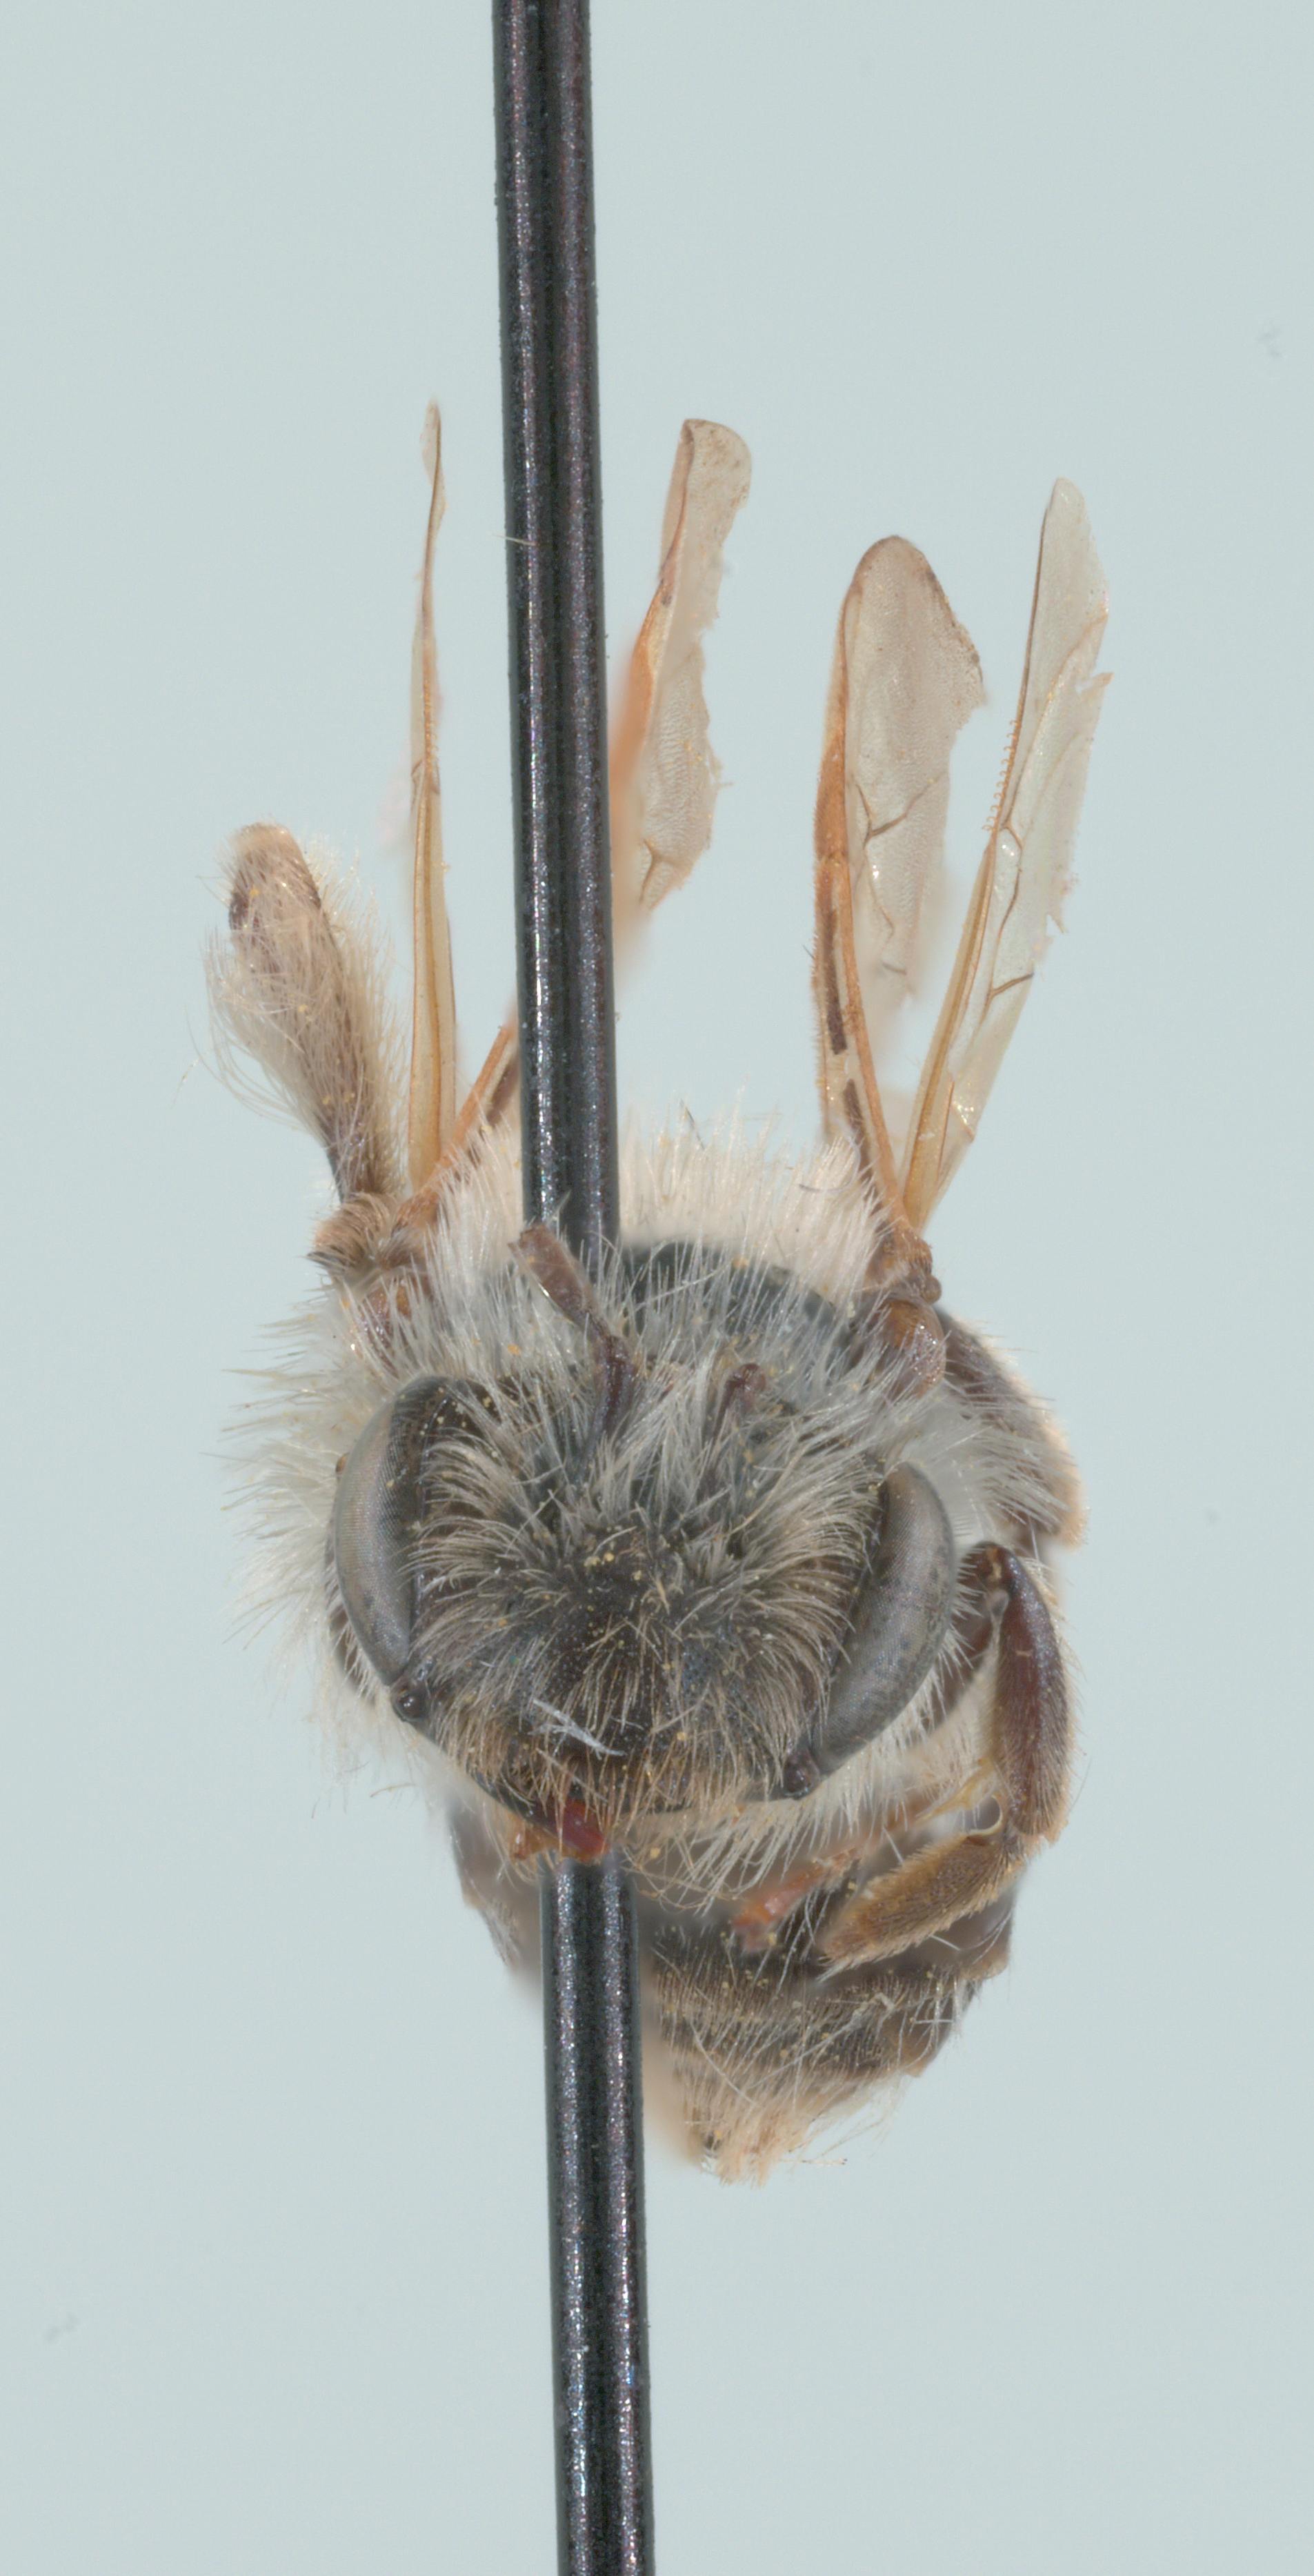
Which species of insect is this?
Andrena trizonata
